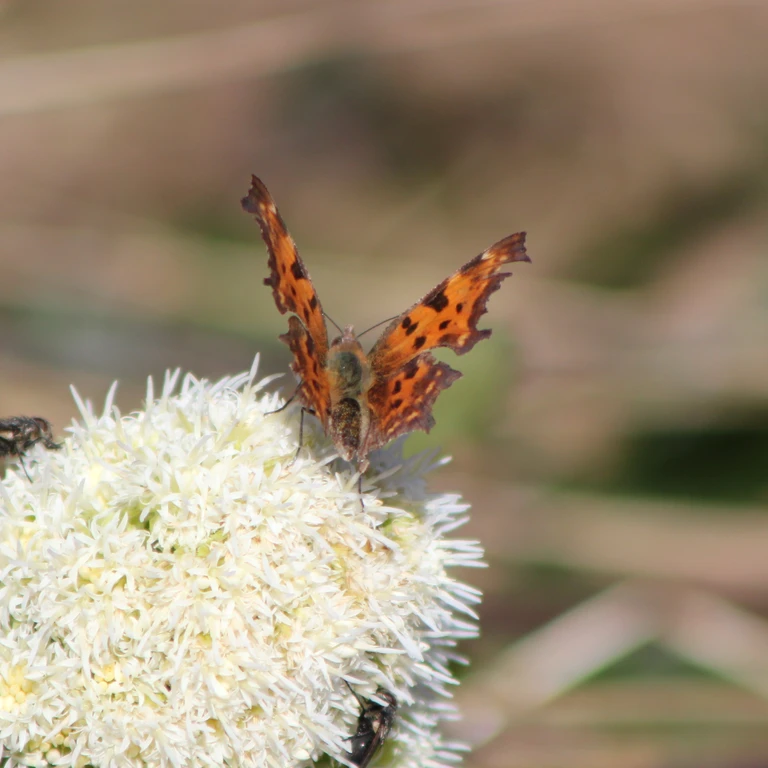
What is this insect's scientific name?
Polygonia c-album
